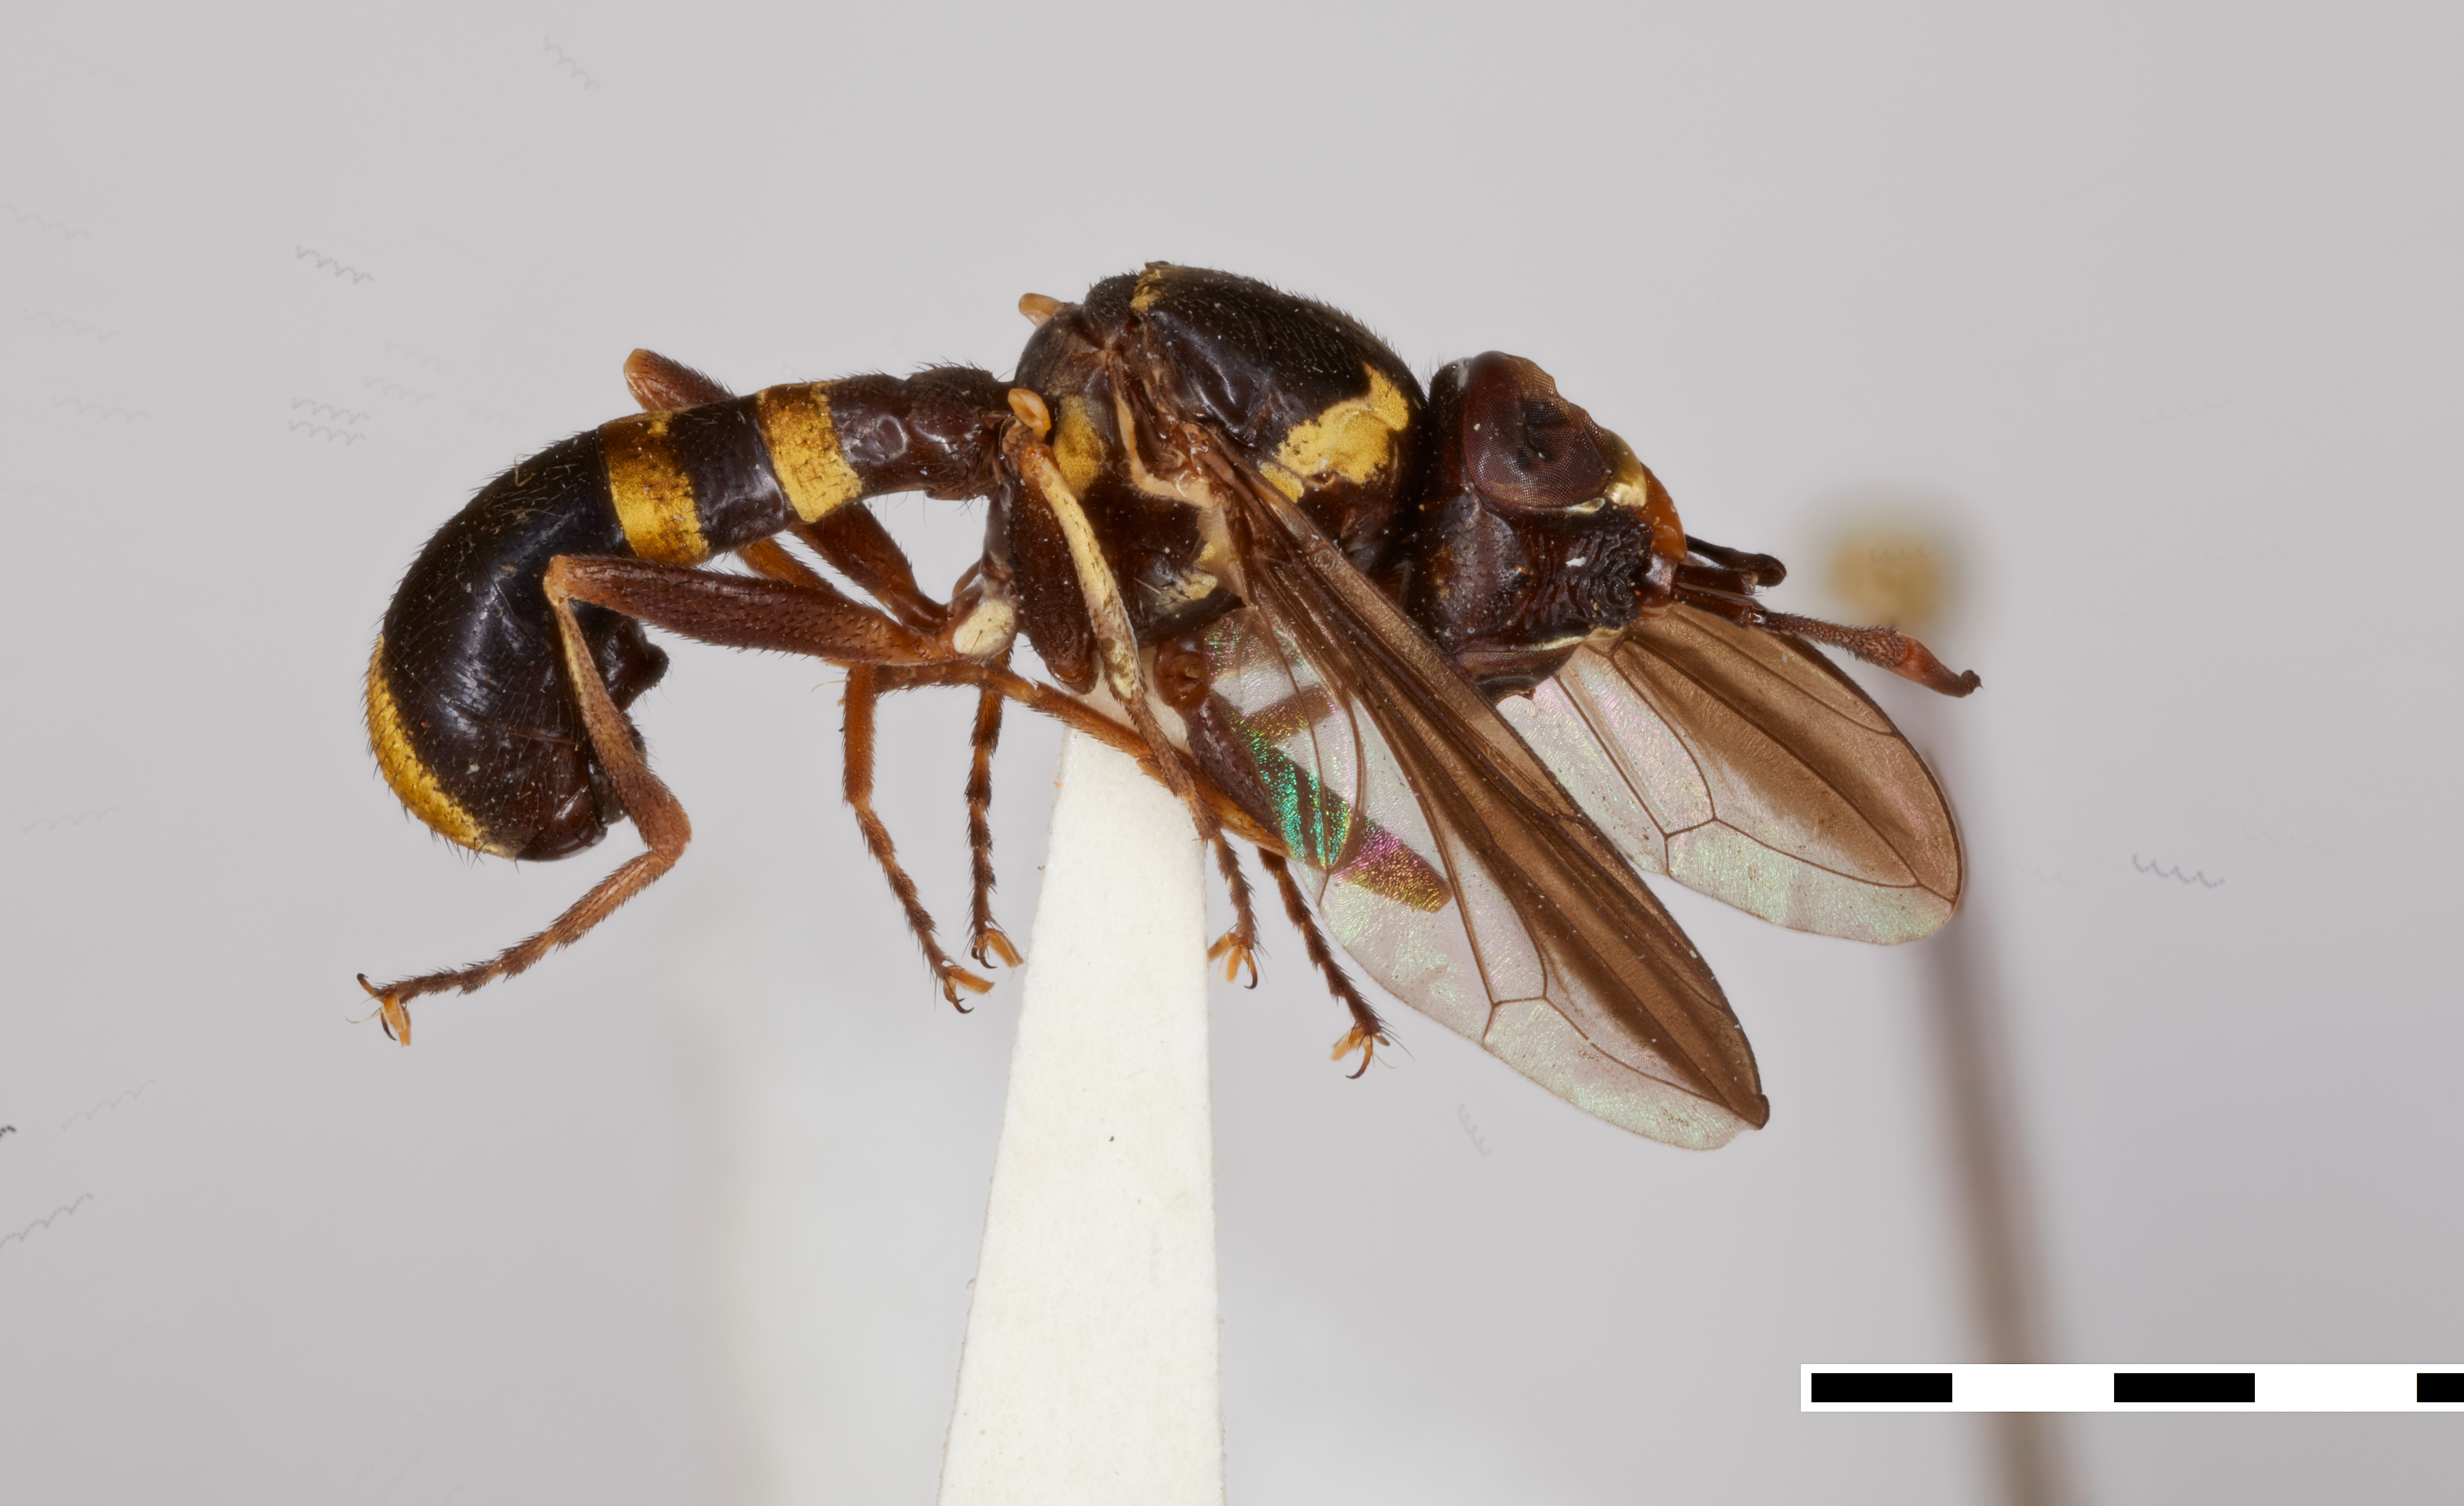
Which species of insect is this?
Australaloconops similis
